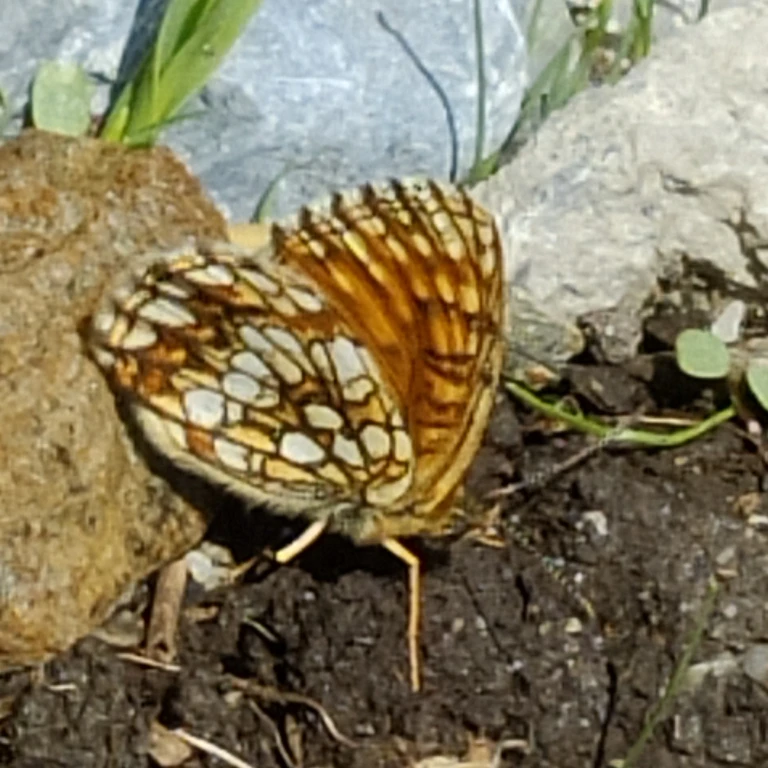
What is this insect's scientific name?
Melitaea diamina
